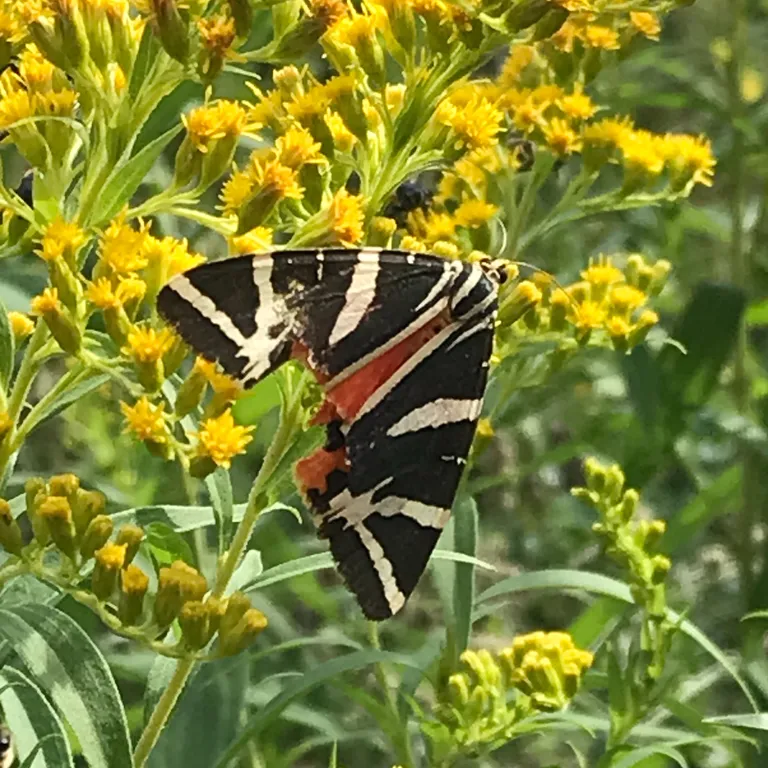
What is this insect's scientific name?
Euplagia quadripunctaria
